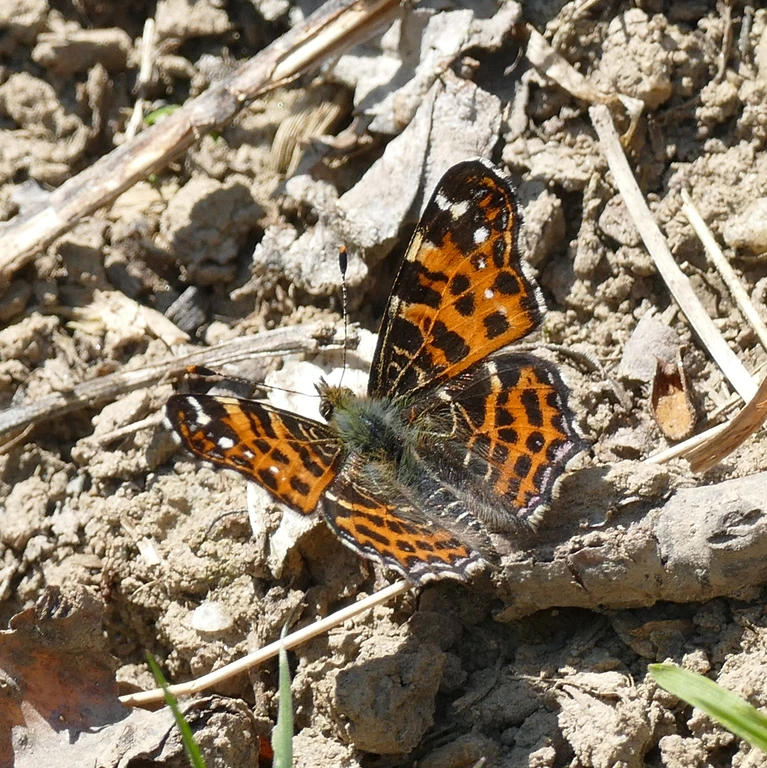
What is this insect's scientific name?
Araschnia levana
